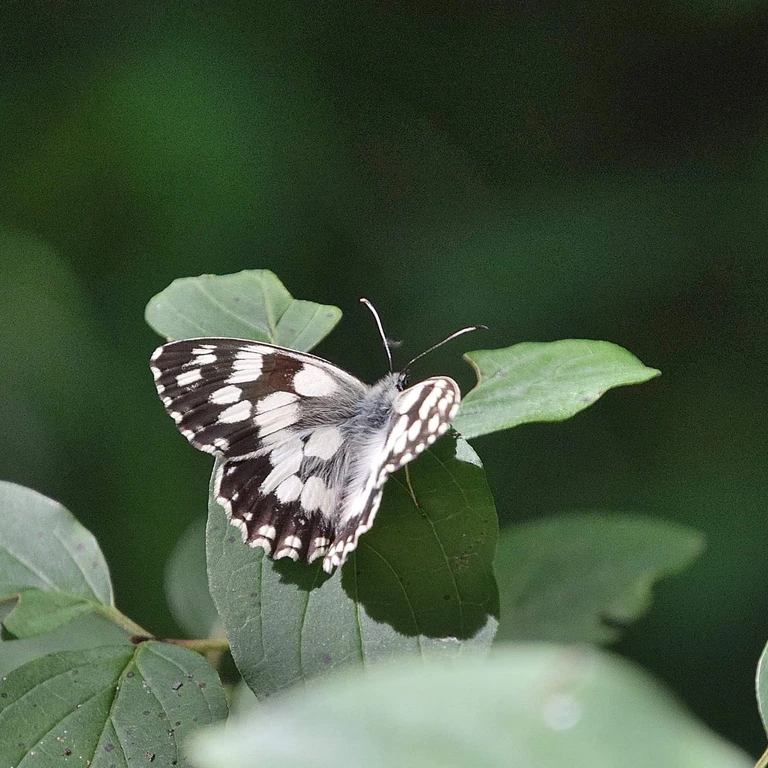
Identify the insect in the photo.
Melanargia galathea
